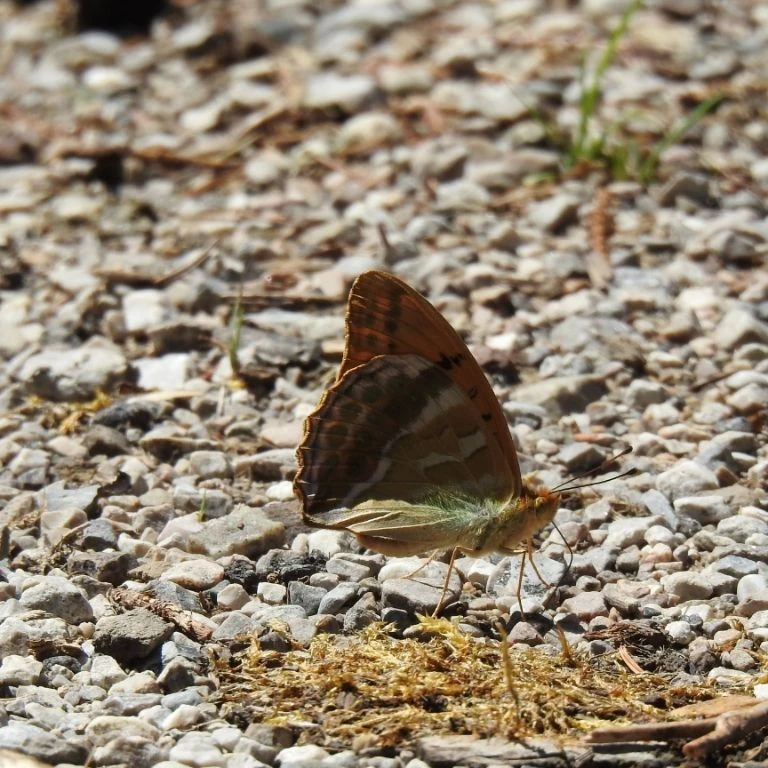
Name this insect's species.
Argynnis paphia
